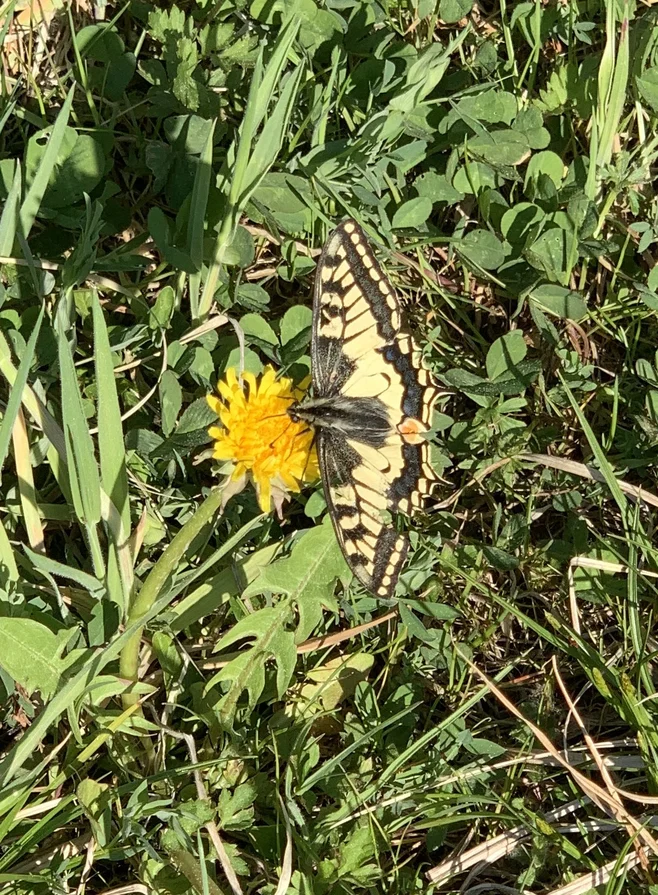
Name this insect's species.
Papilio machaon
